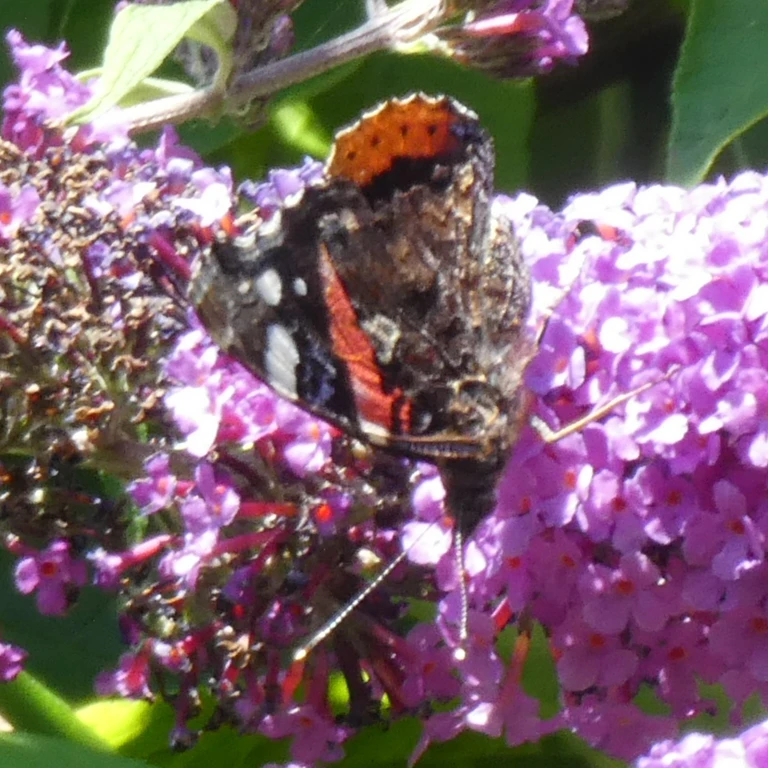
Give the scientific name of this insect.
Vanessa atalanta
